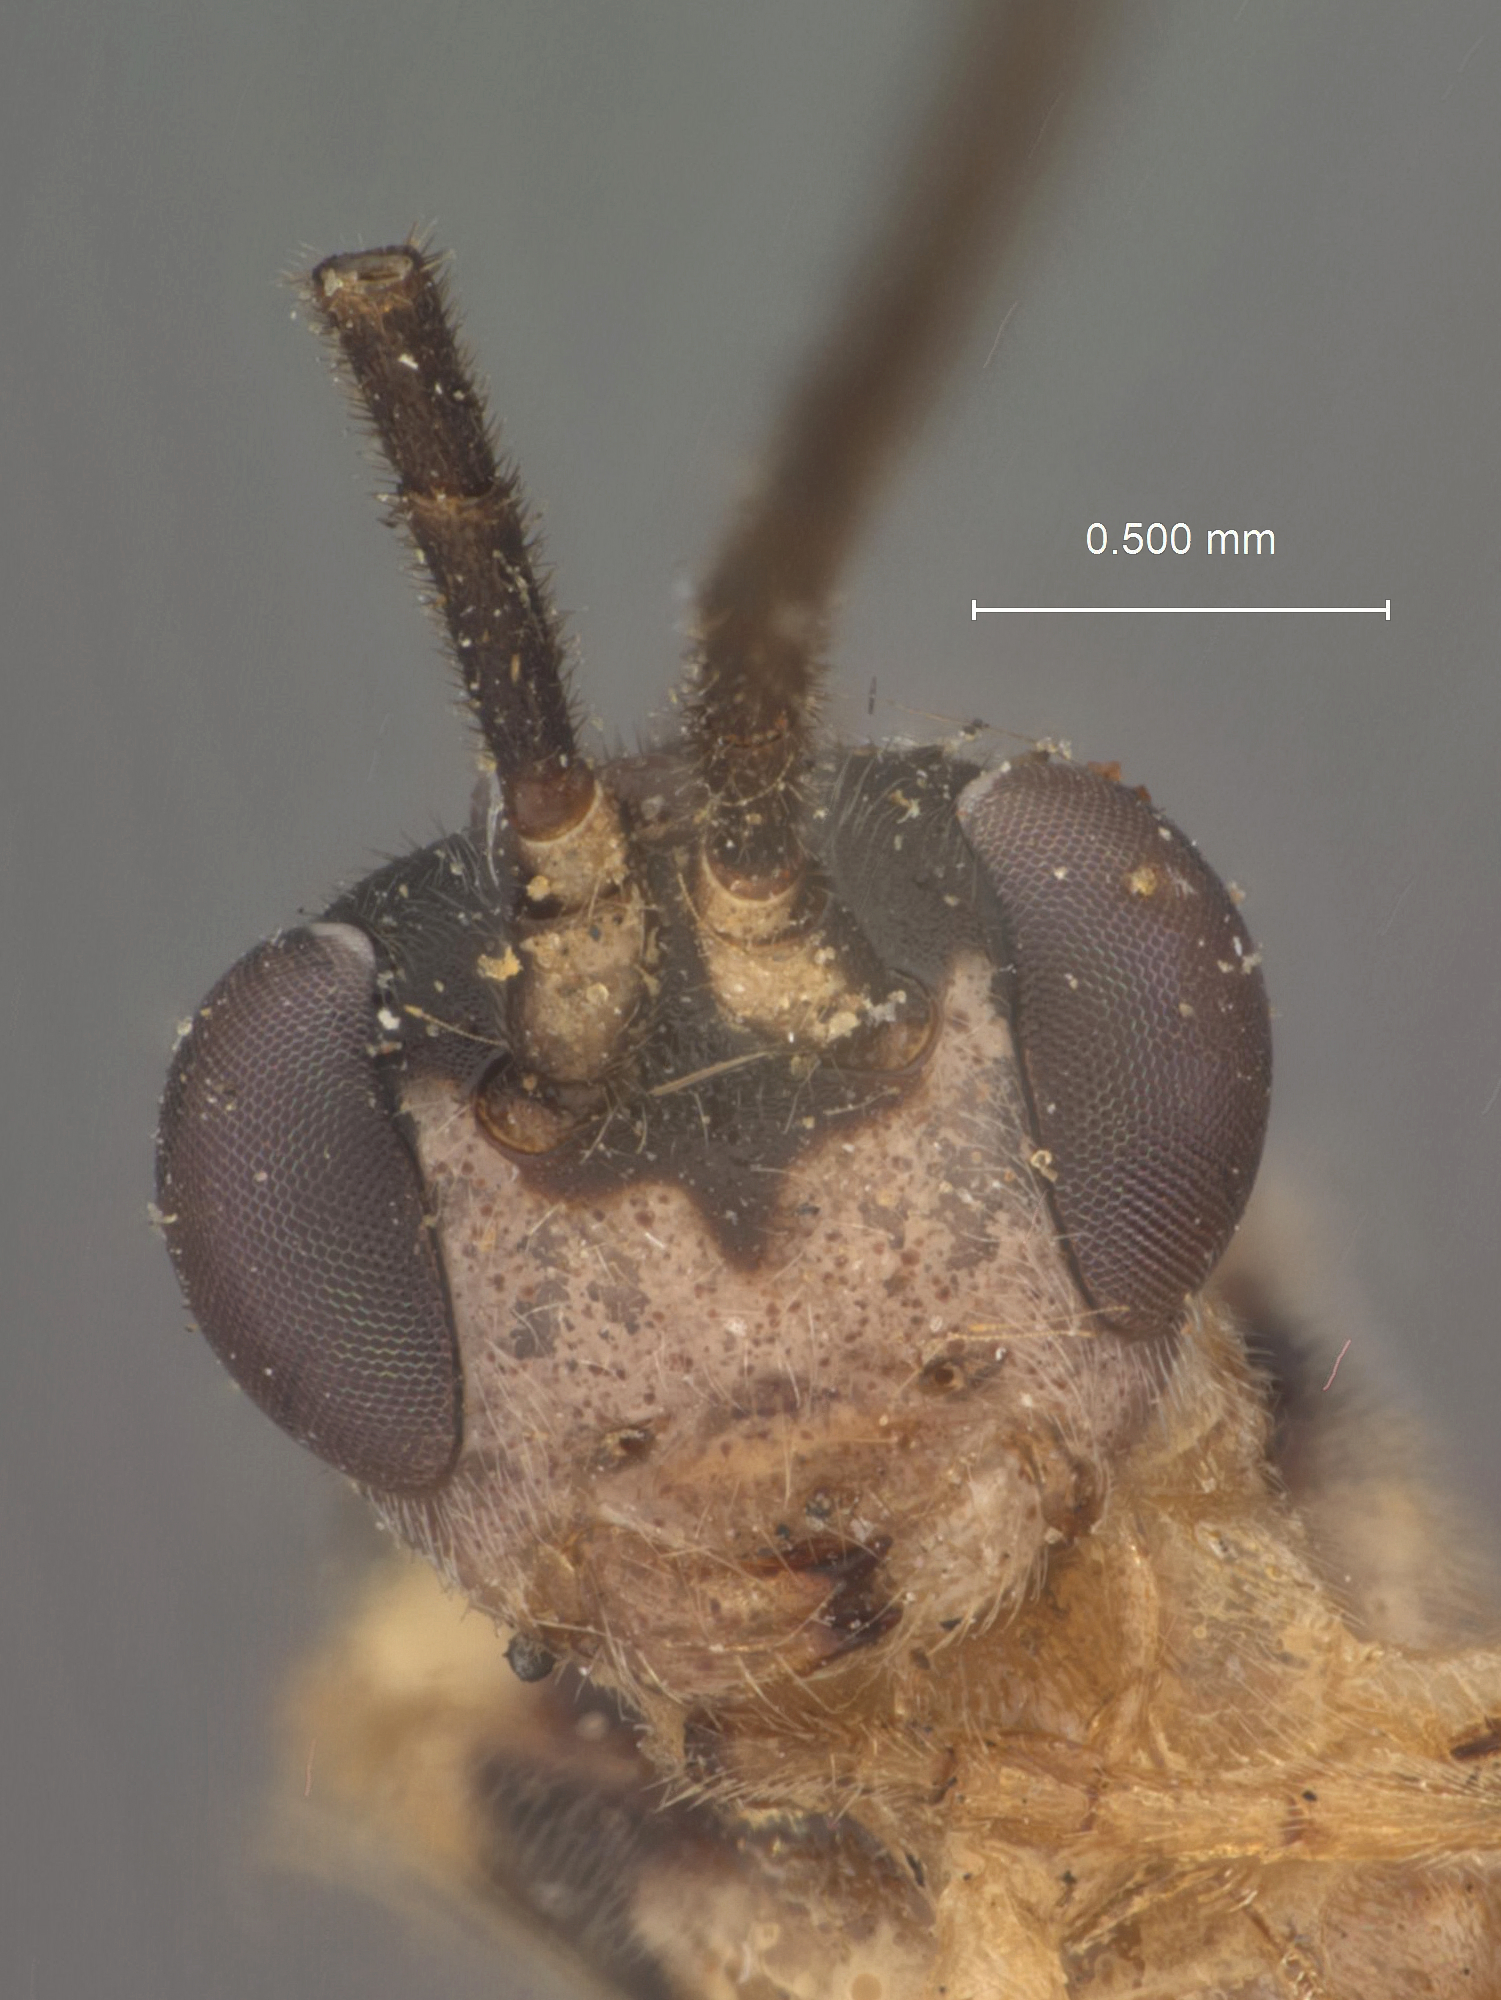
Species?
Bassus virginiensis
